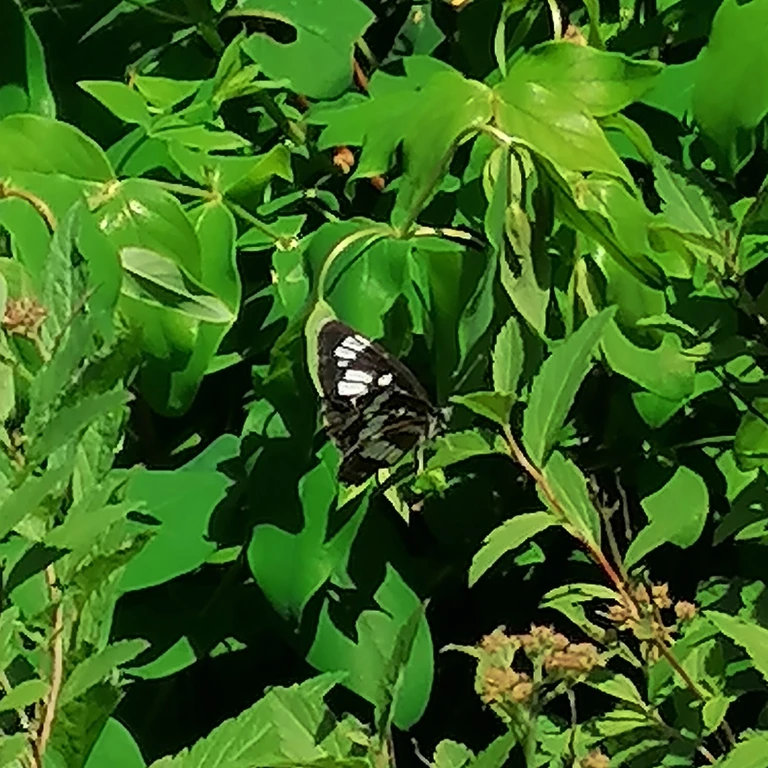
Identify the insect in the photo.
Neptis rivularis
